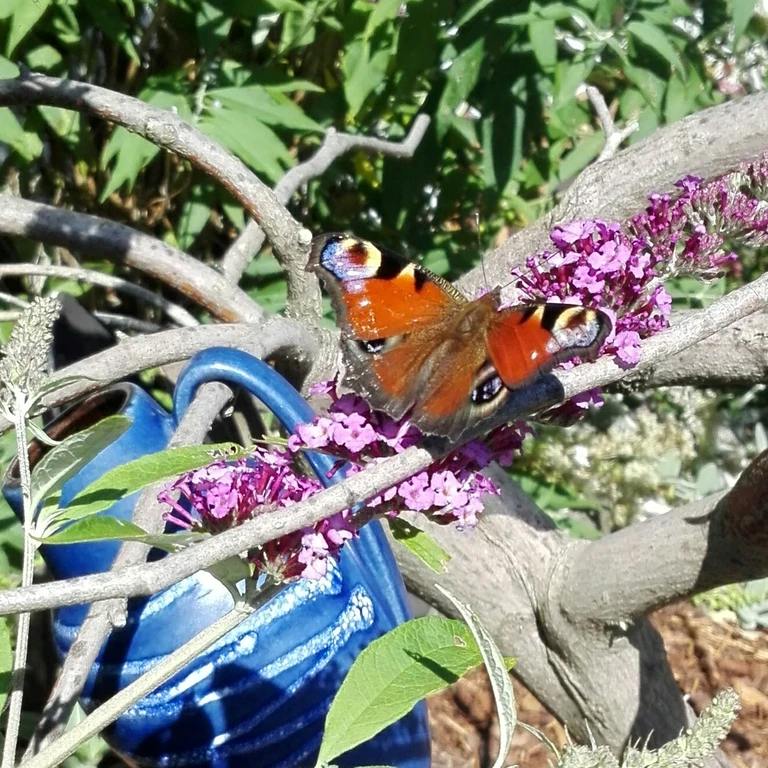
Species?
Aglais io
